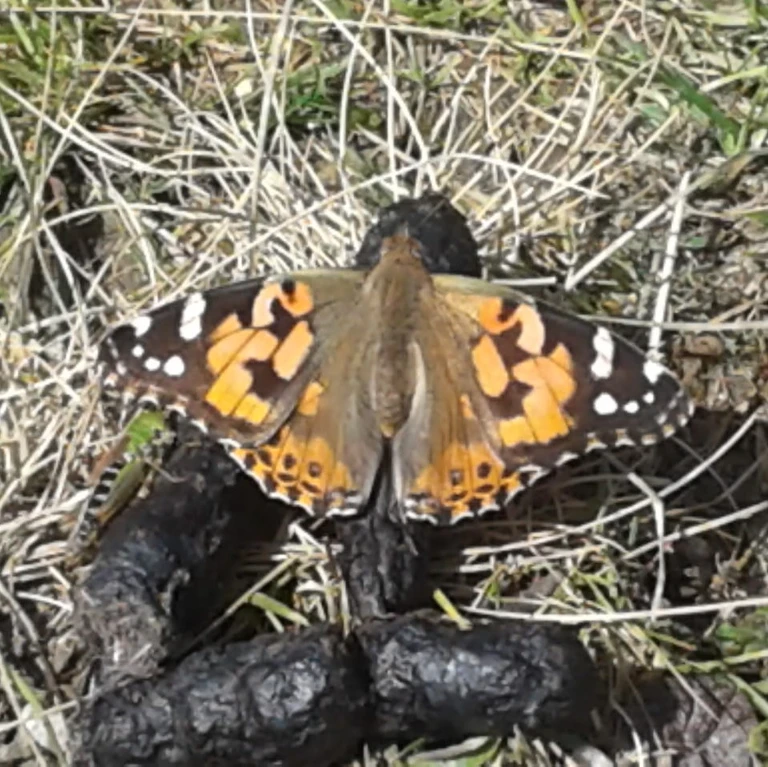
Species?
Vanessa cardui
